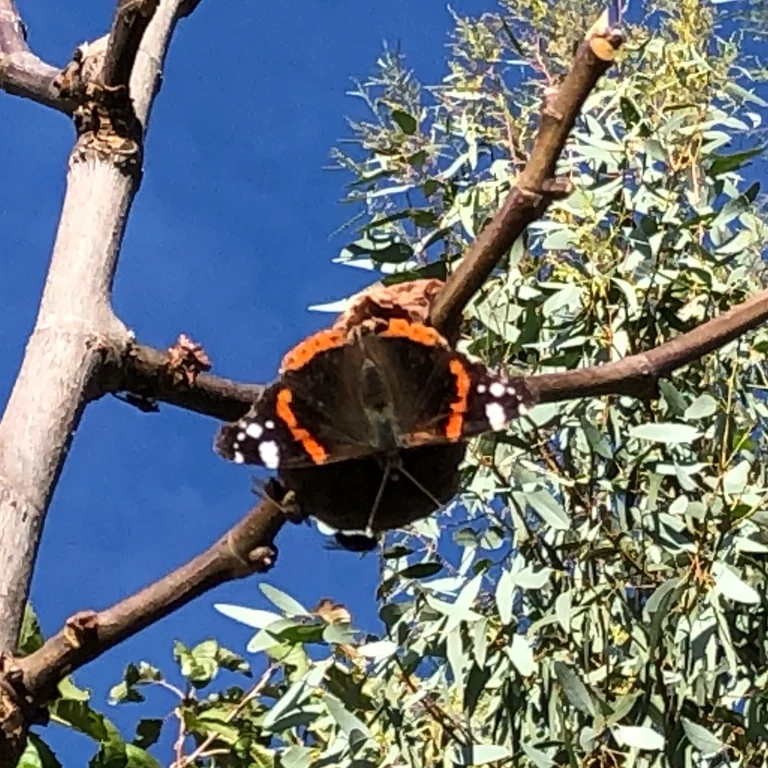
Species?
Vanessa atalanta
